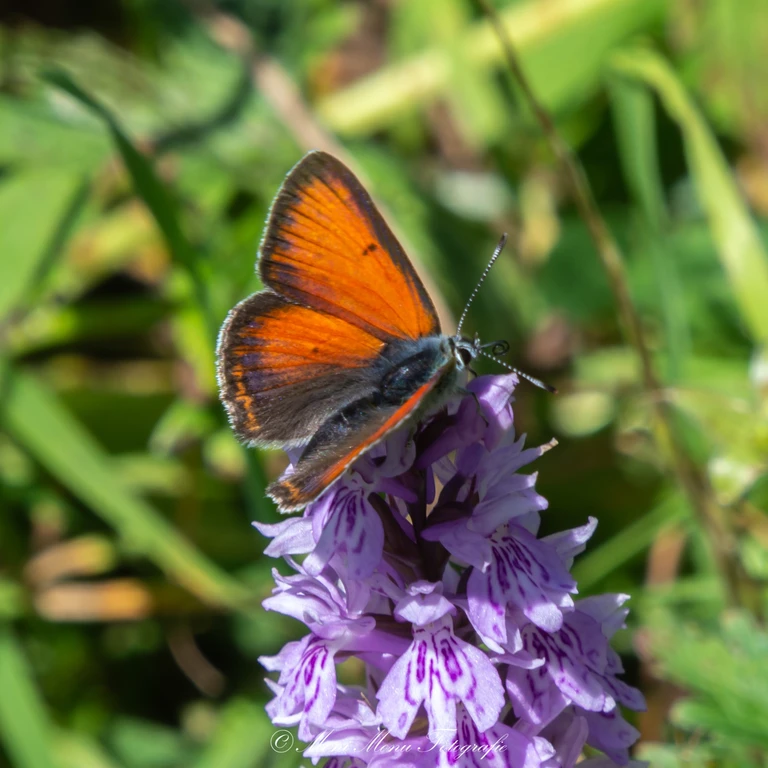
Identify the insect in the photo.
Lycaena hippothoe (also Palaeochrysophanus hippothoe)
